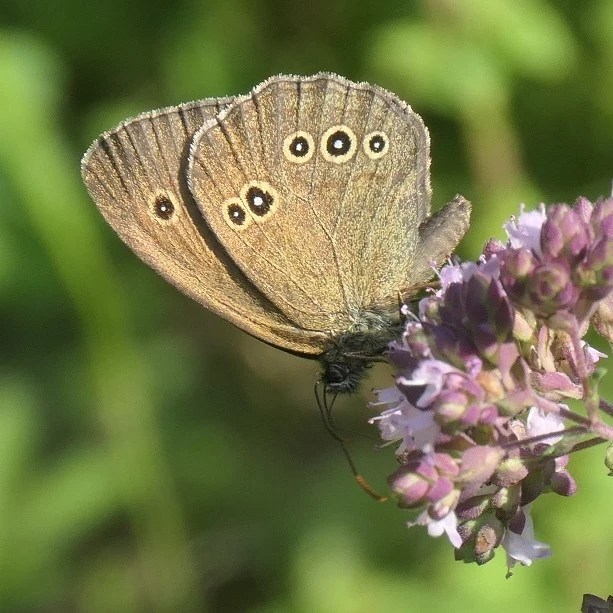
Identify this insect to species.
Aphantopus hyperantus
